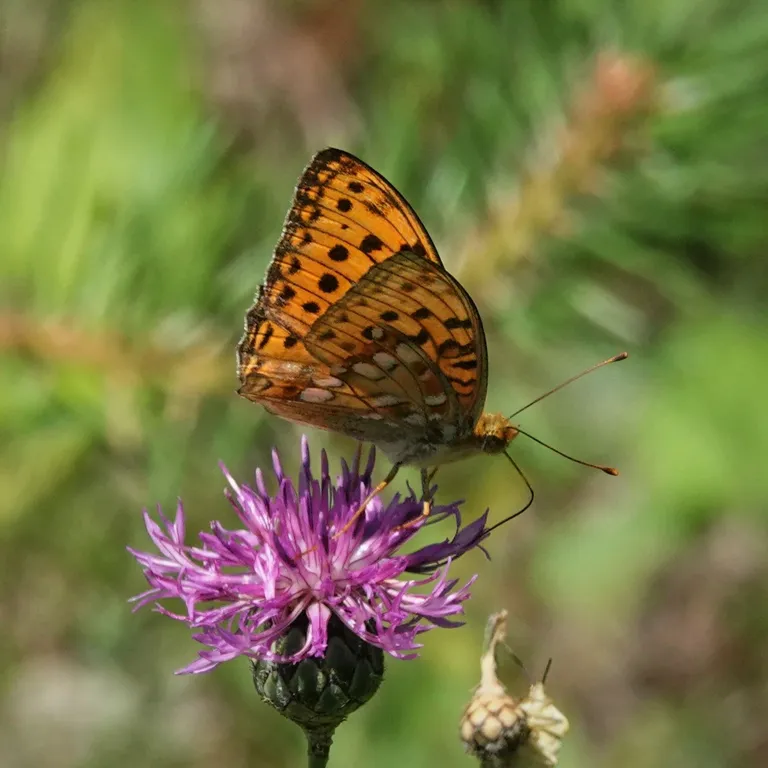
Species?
Fabriciana adippe
